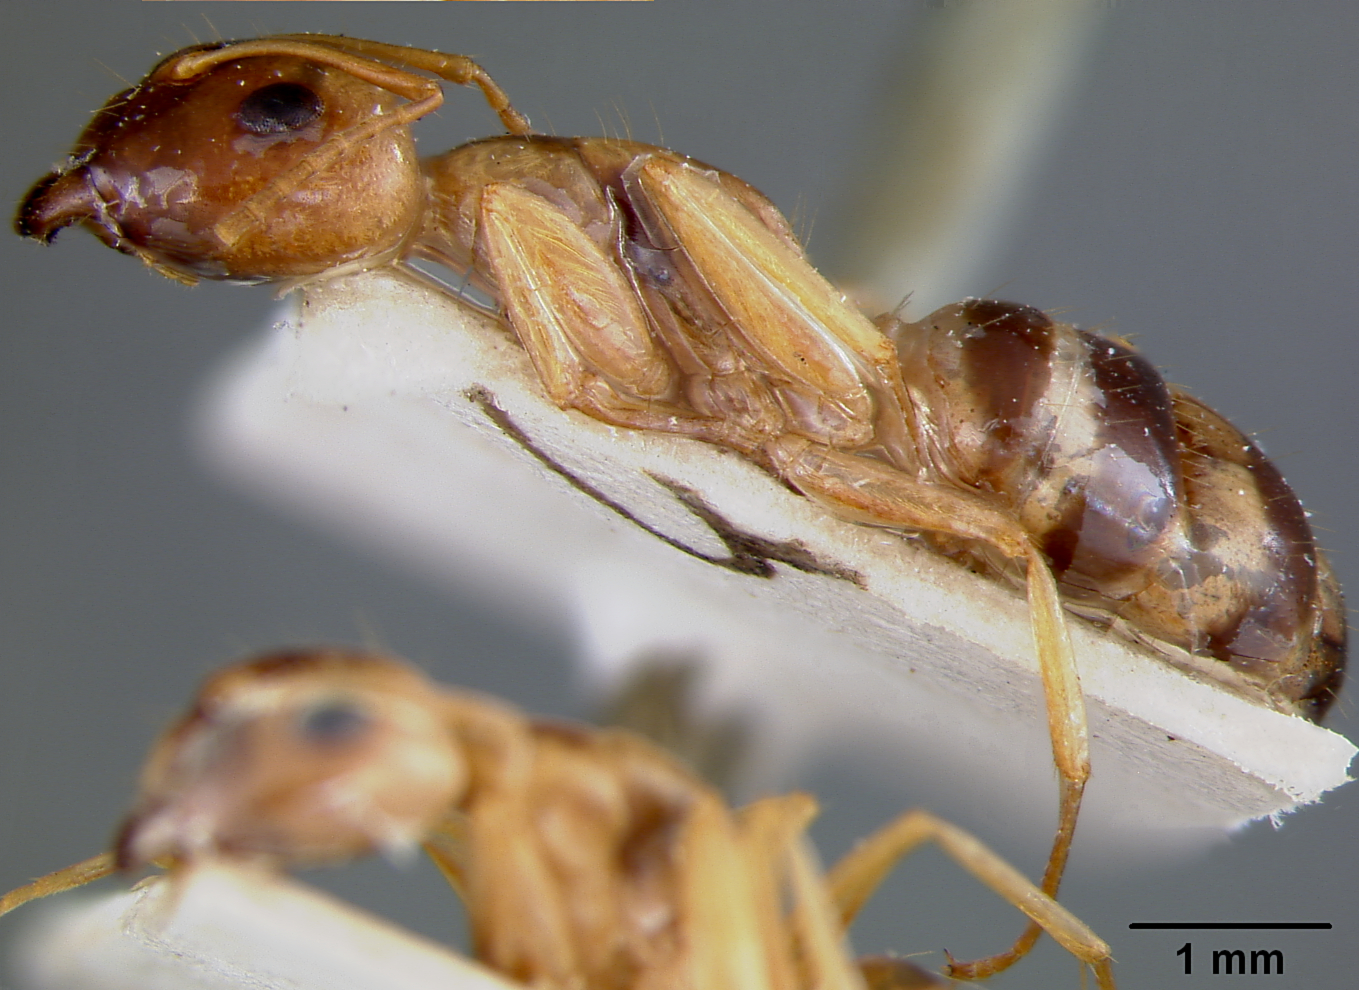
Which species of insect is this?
Camponotus inaequalis
